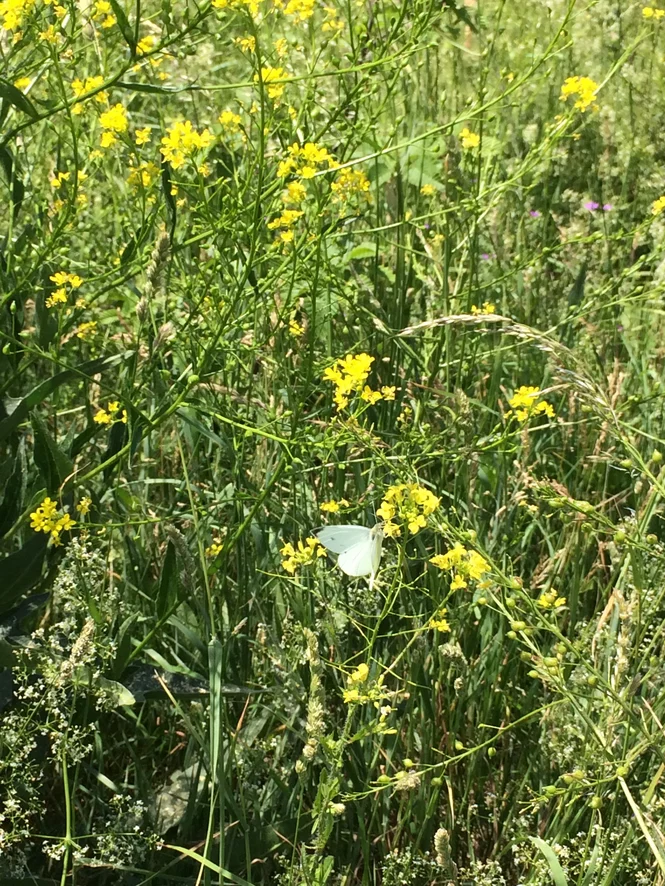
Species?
Pieris rapae
